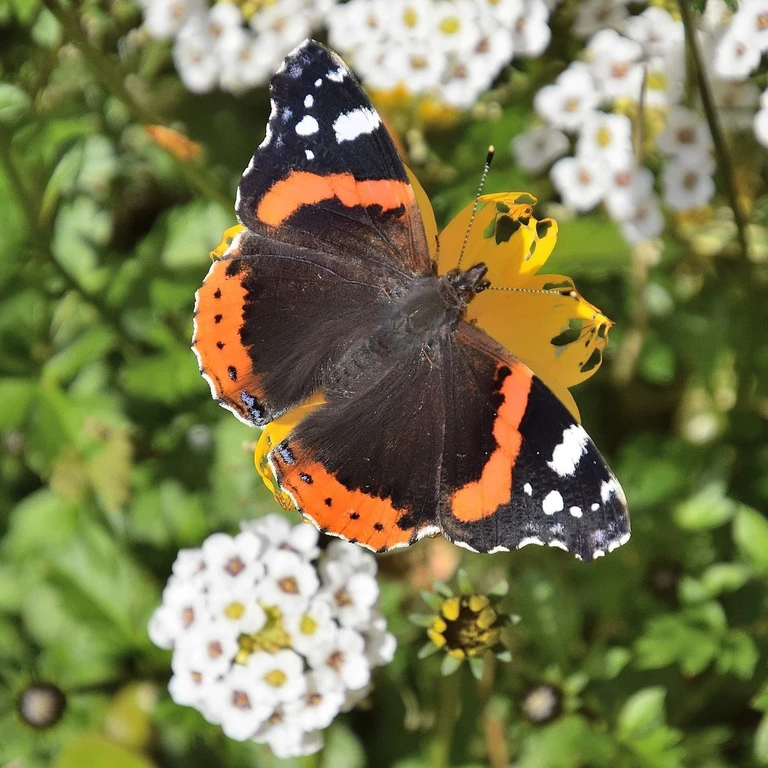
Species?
Vanessa atalanta
